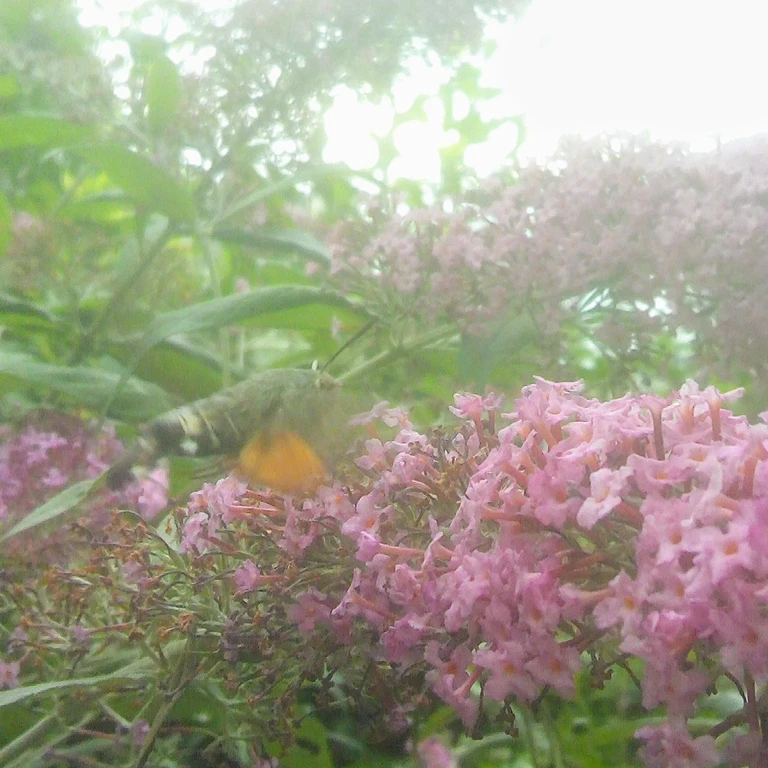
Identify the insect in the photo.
Macroglossum stellatarum
